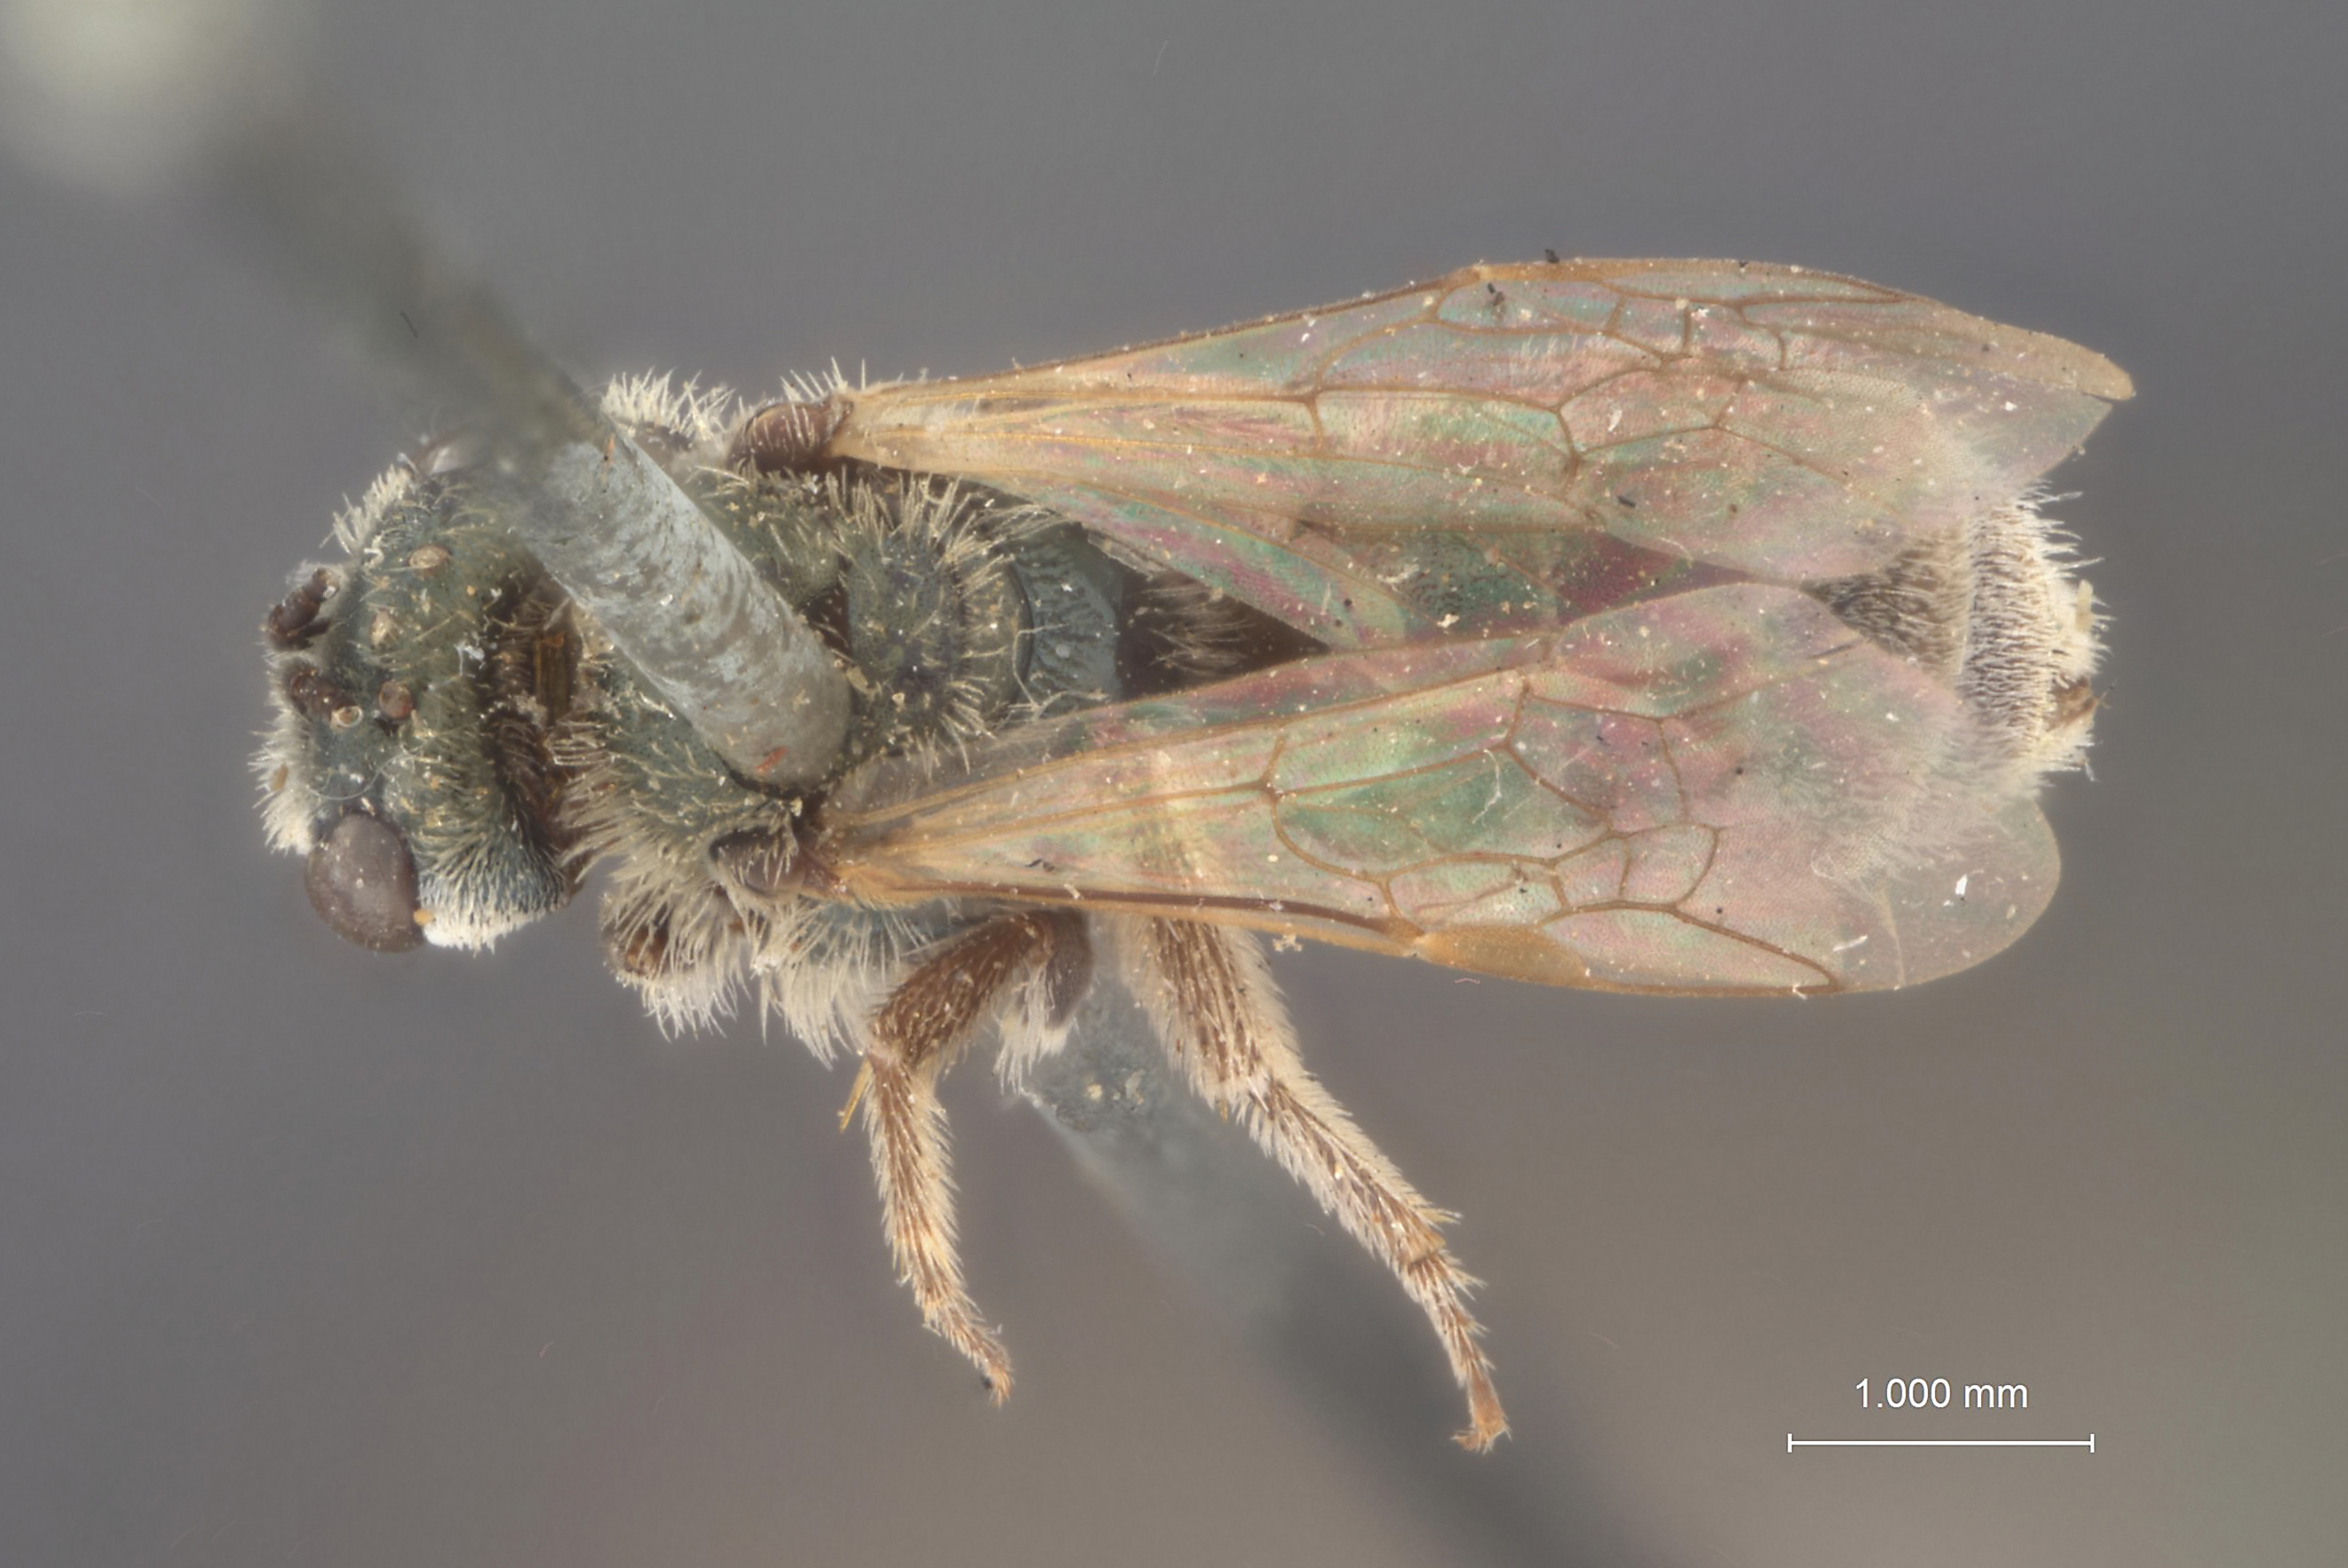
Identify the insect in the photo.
Halictus diversopunctatus
